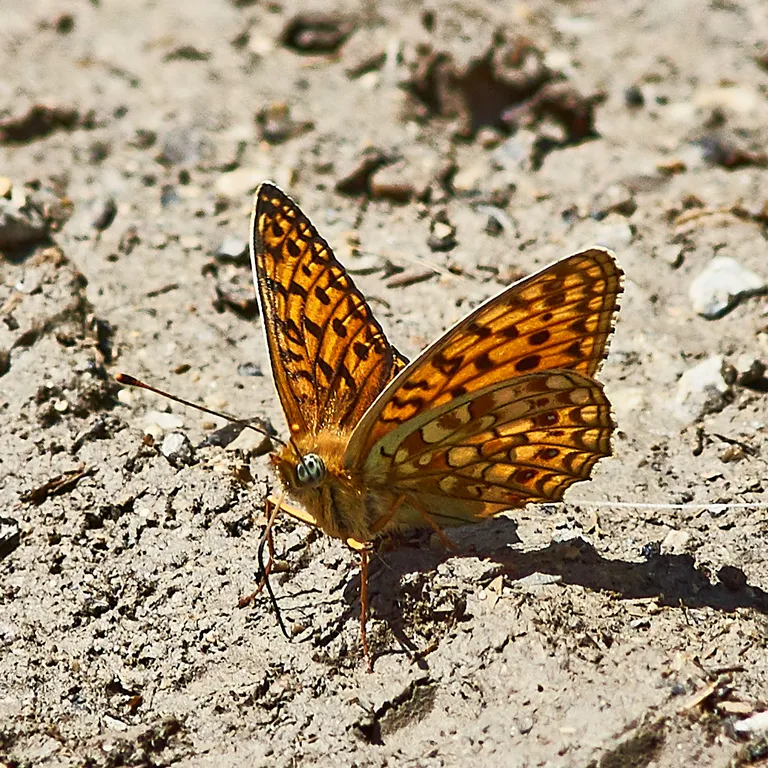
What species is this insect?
Fabriciana niobe
